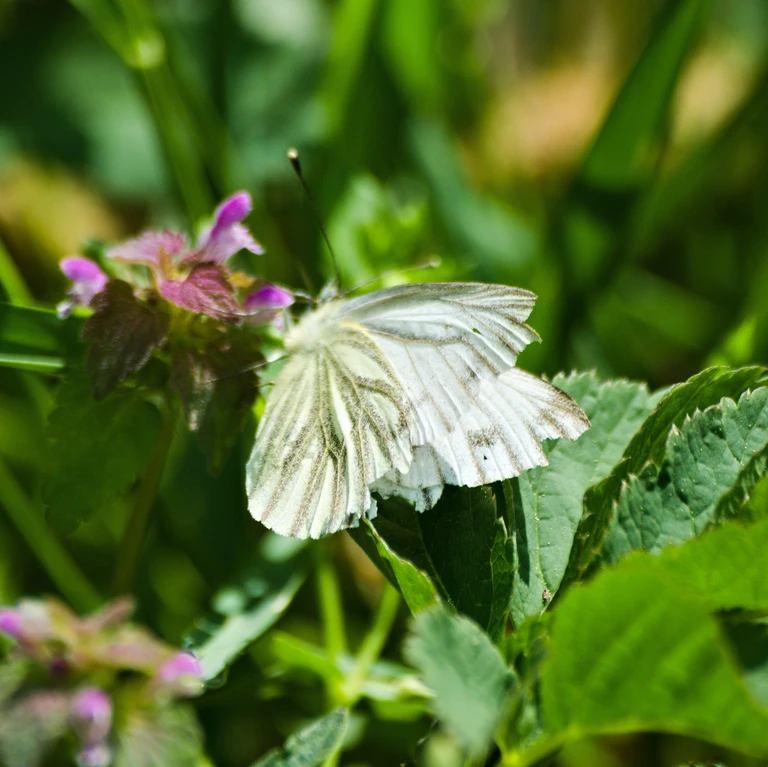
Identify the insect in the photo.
Pieris napi
